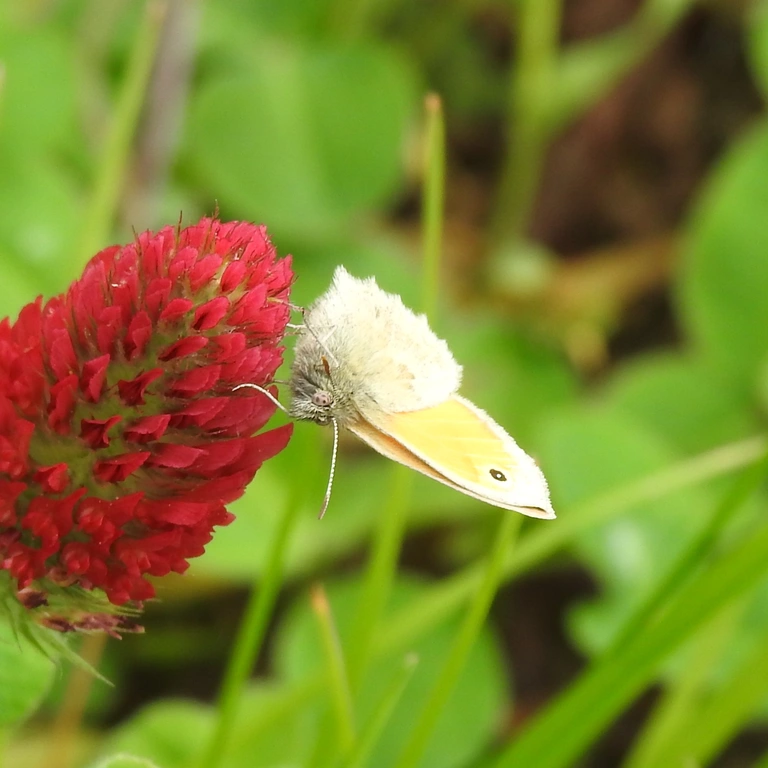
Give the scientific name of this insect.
Coenonympha pamphilus
